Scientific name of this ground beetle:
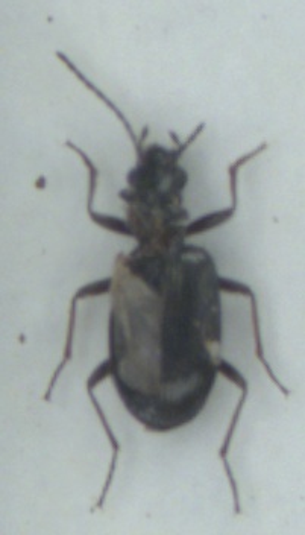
Bembidion punctulatum
